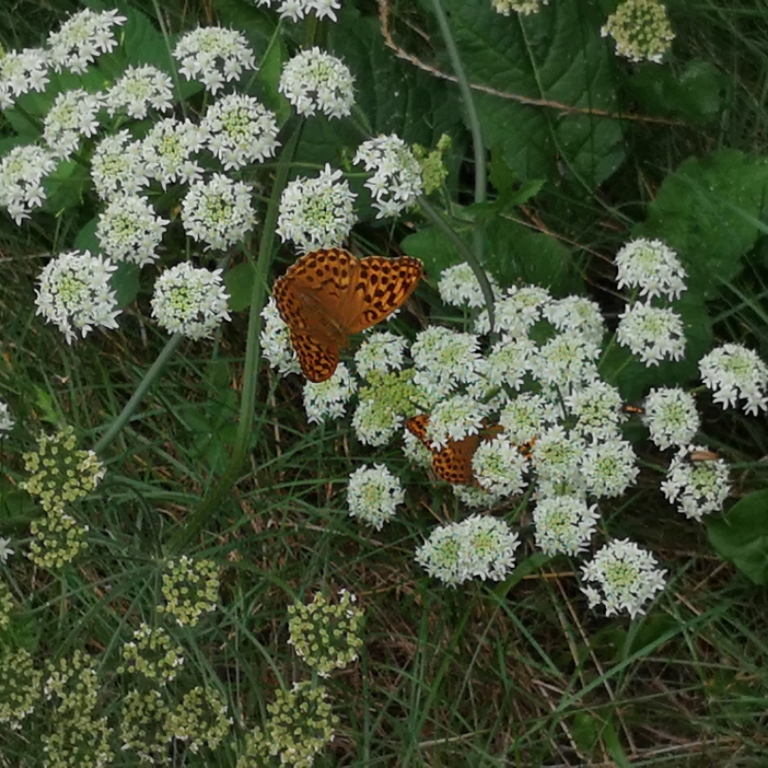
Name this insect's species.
Argynnis paphia
